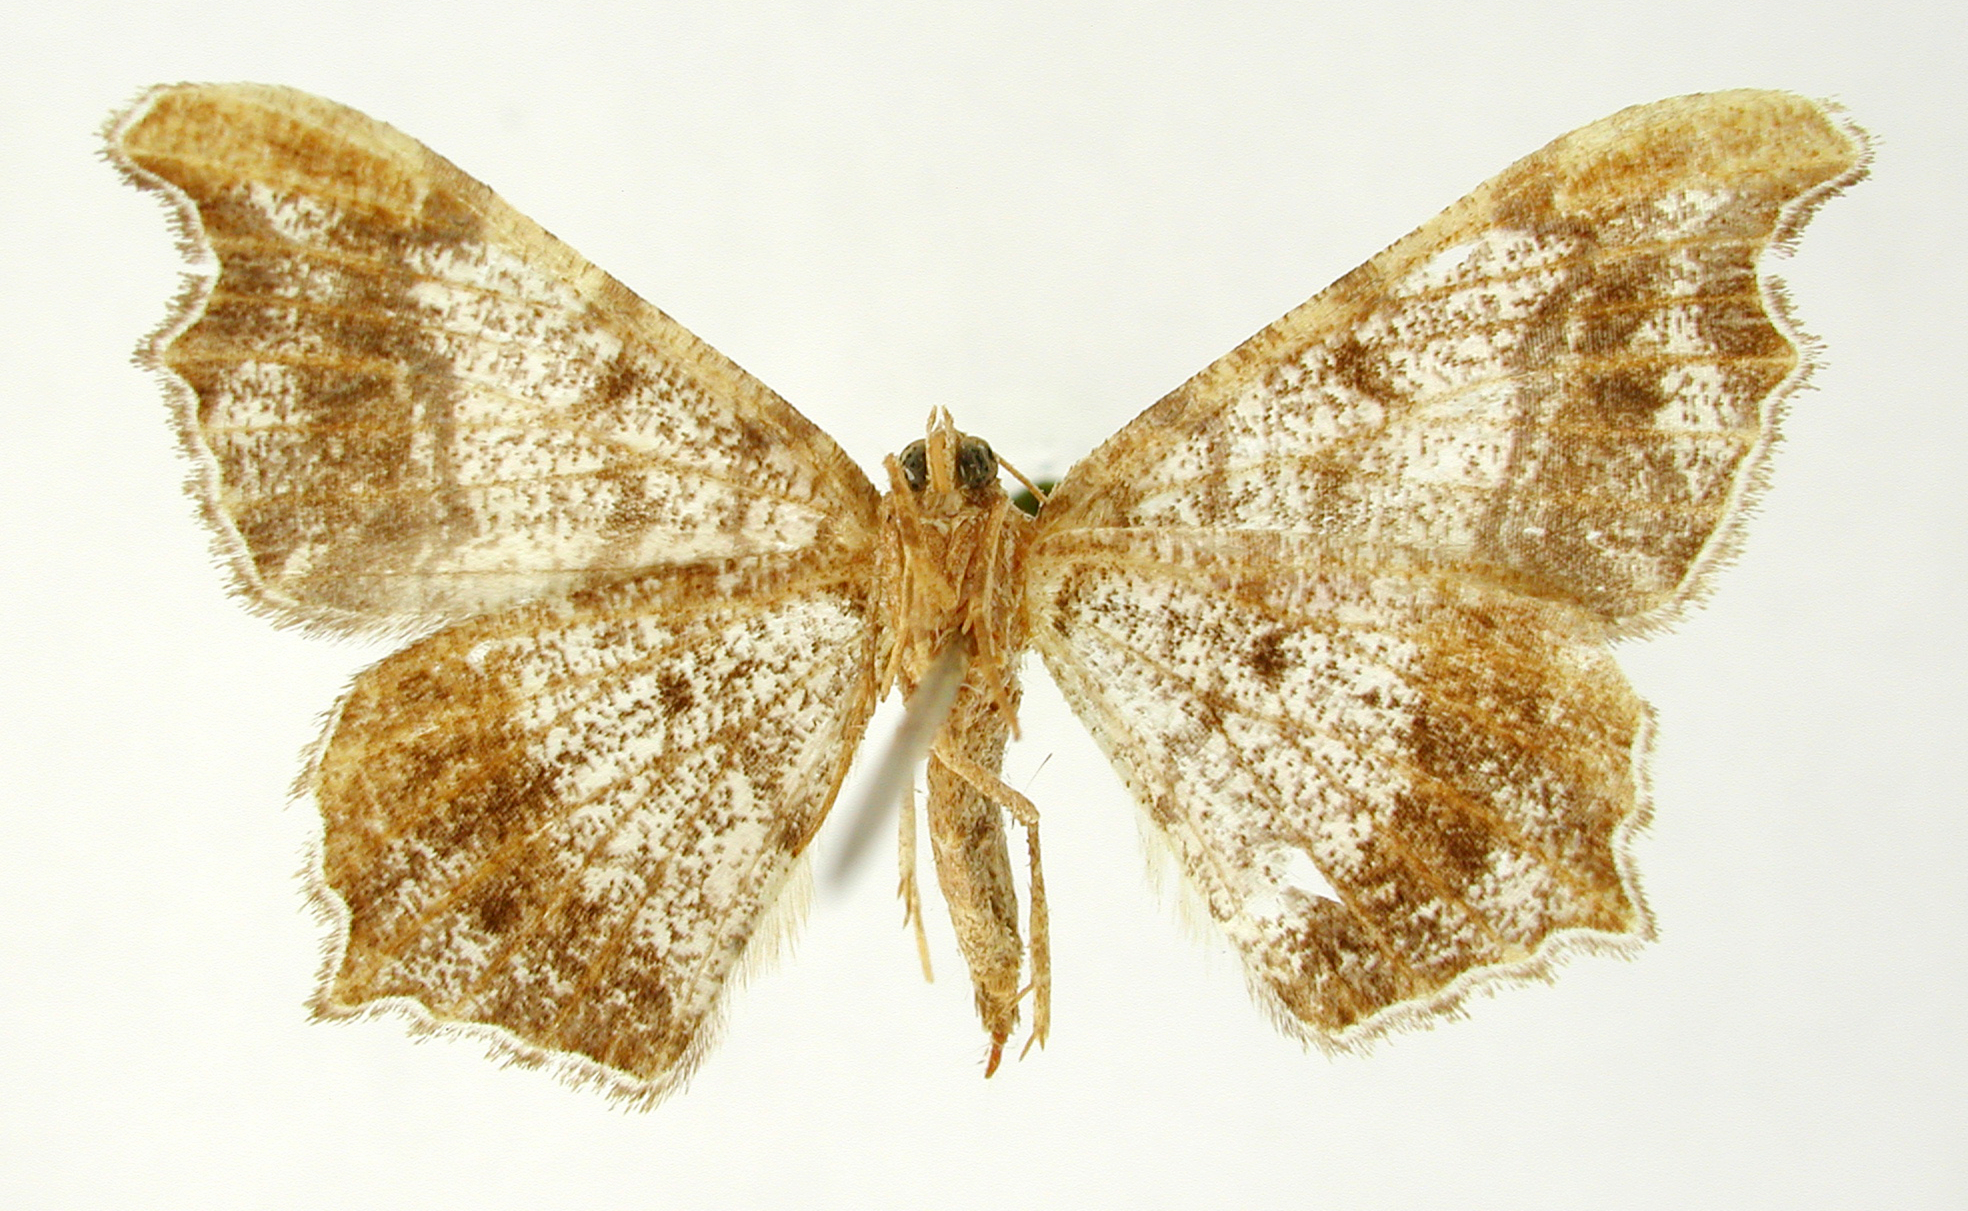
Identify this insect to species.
Semiothisa falconaria
